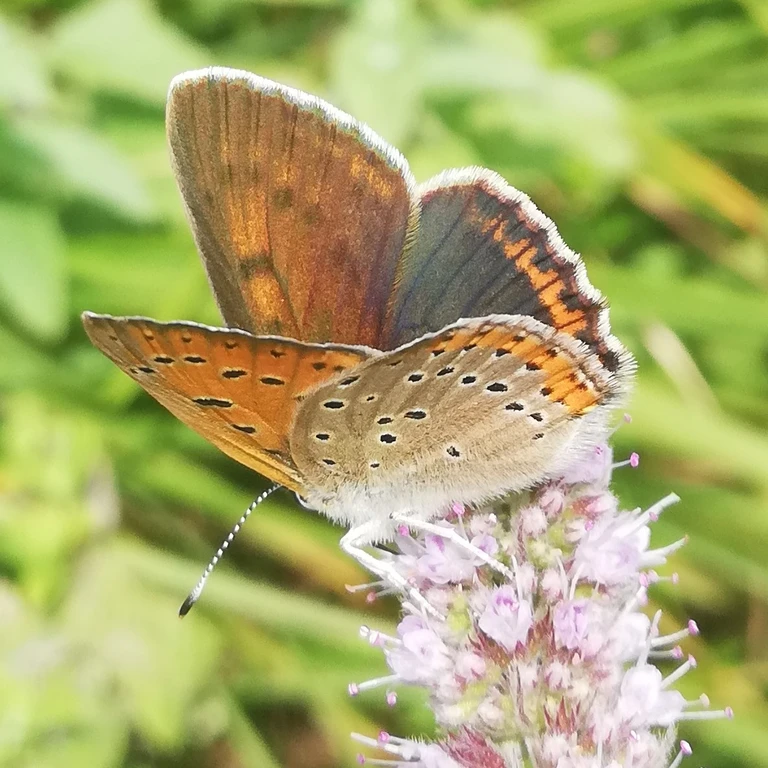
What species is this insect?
Lycaena hippothoe (also Palaeochrysophanus hippothoe)
